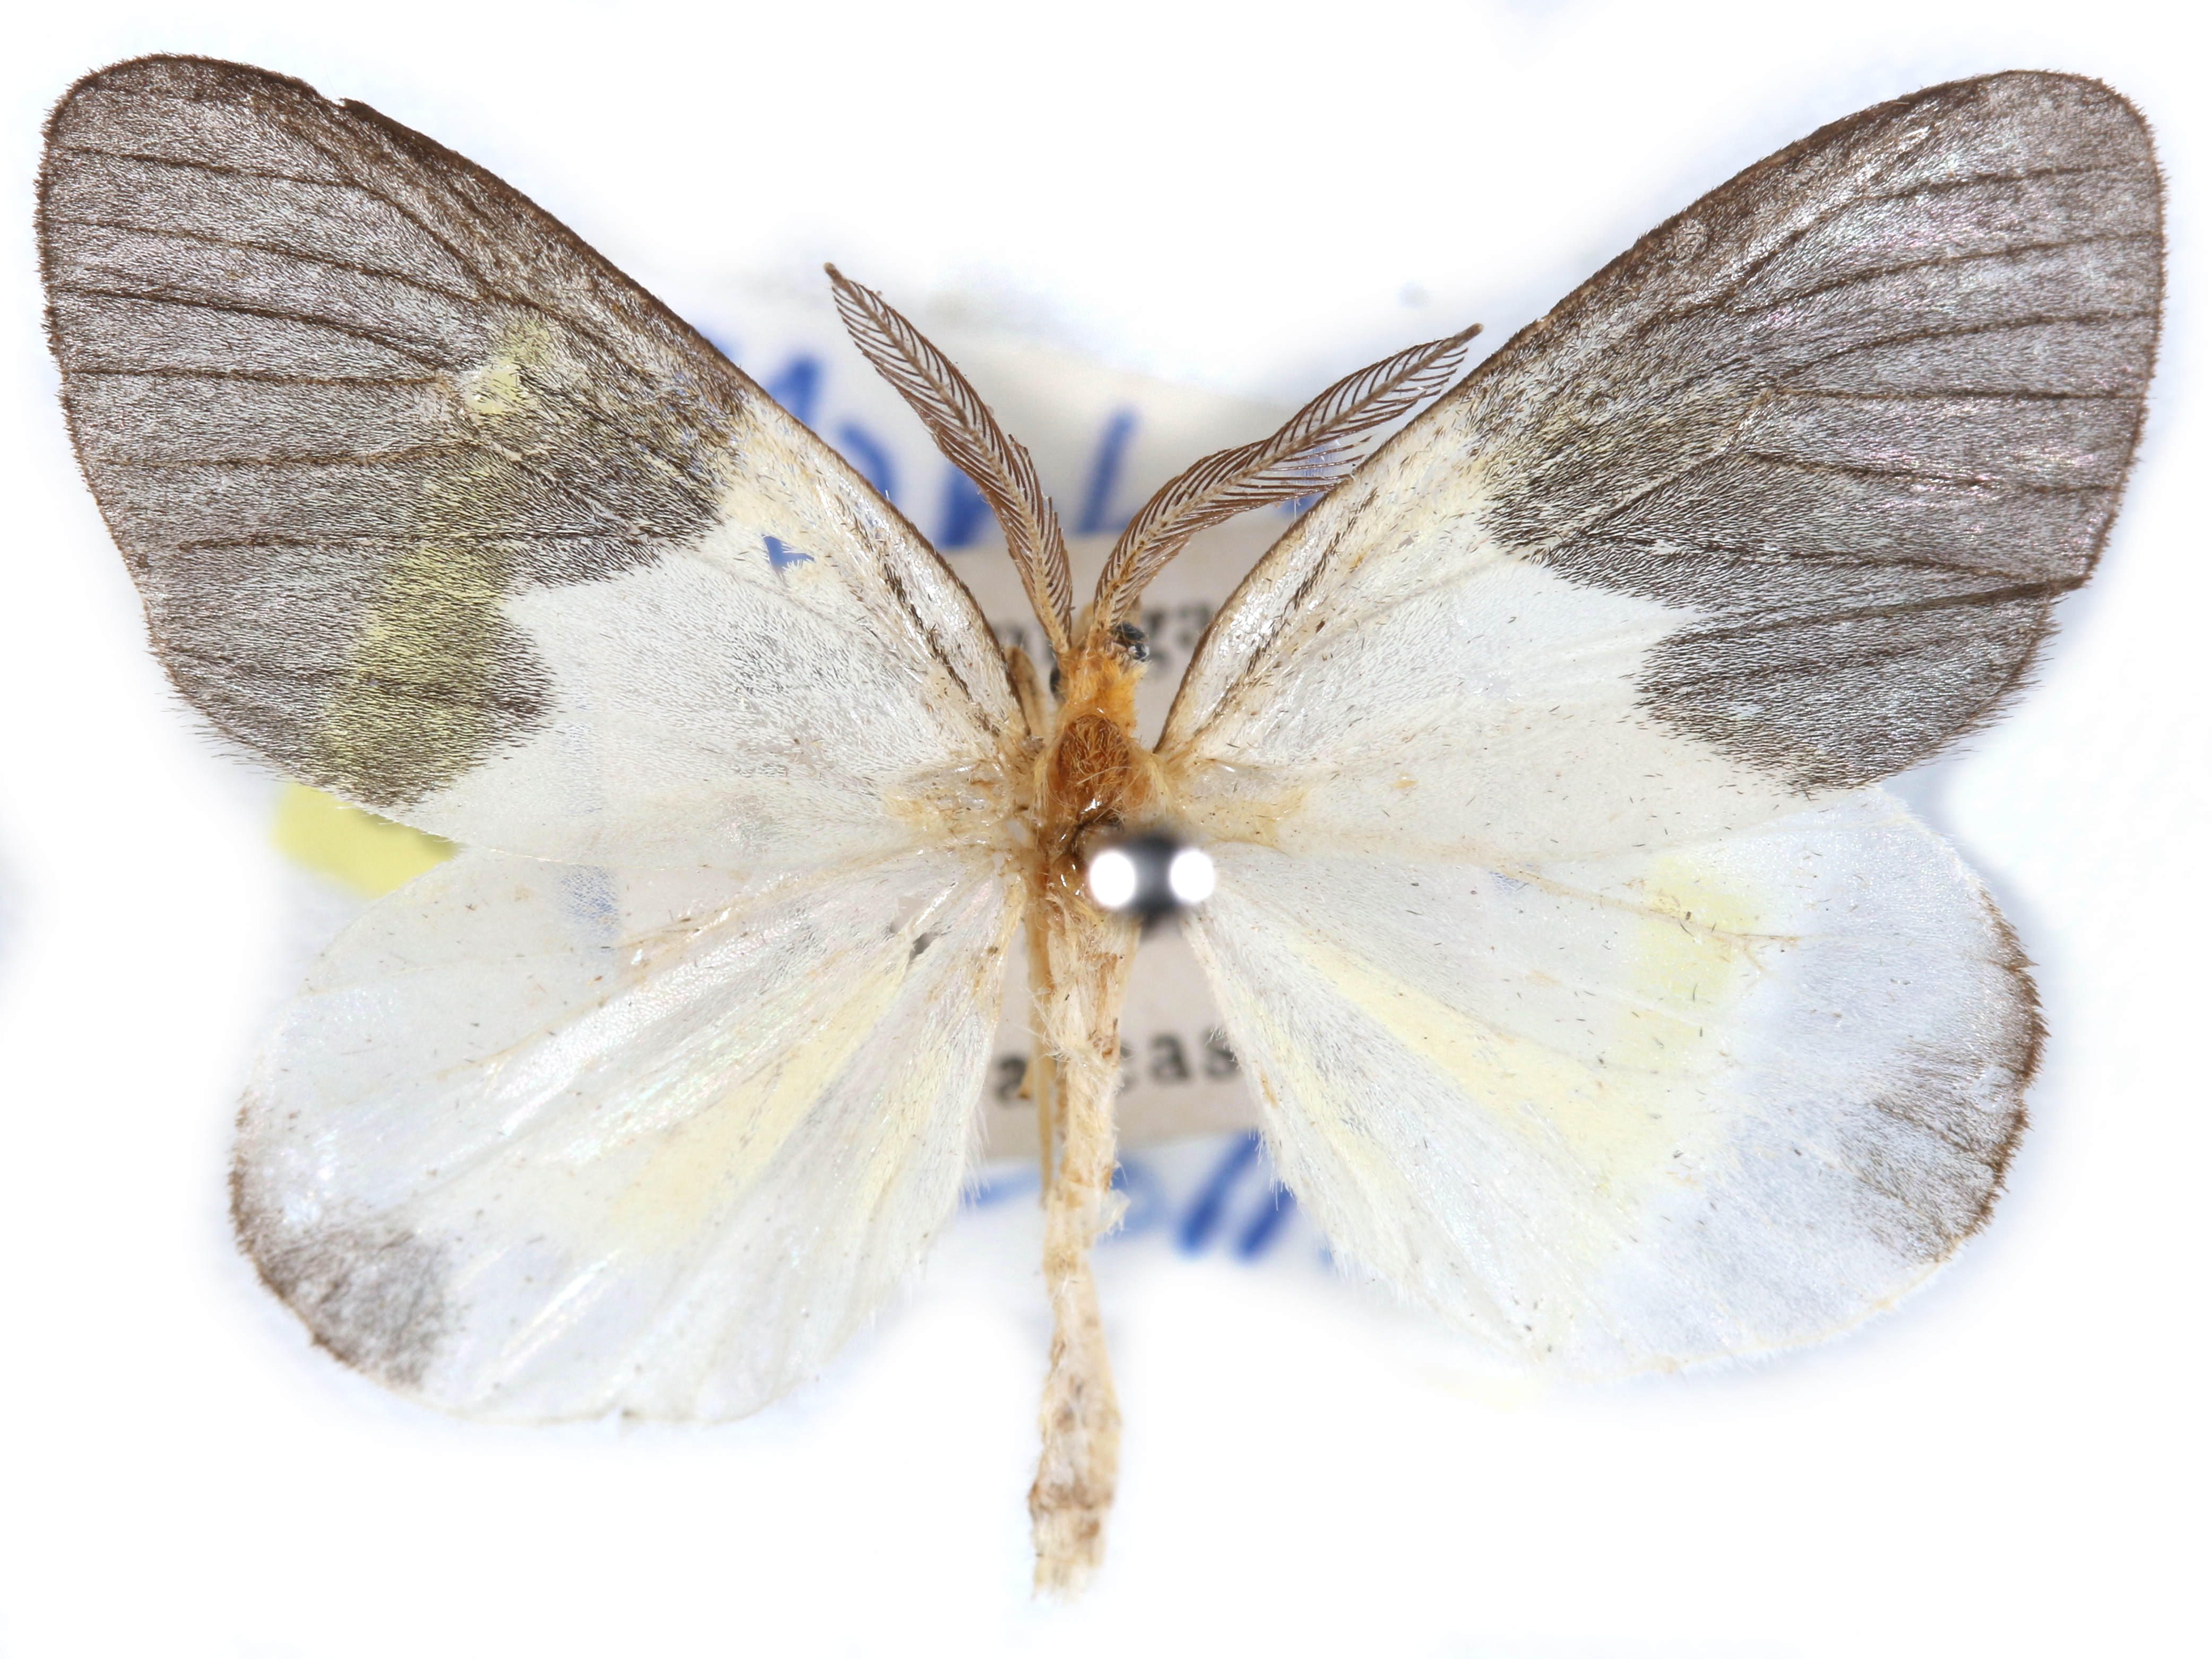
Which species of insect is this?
Marbla paradoxa
